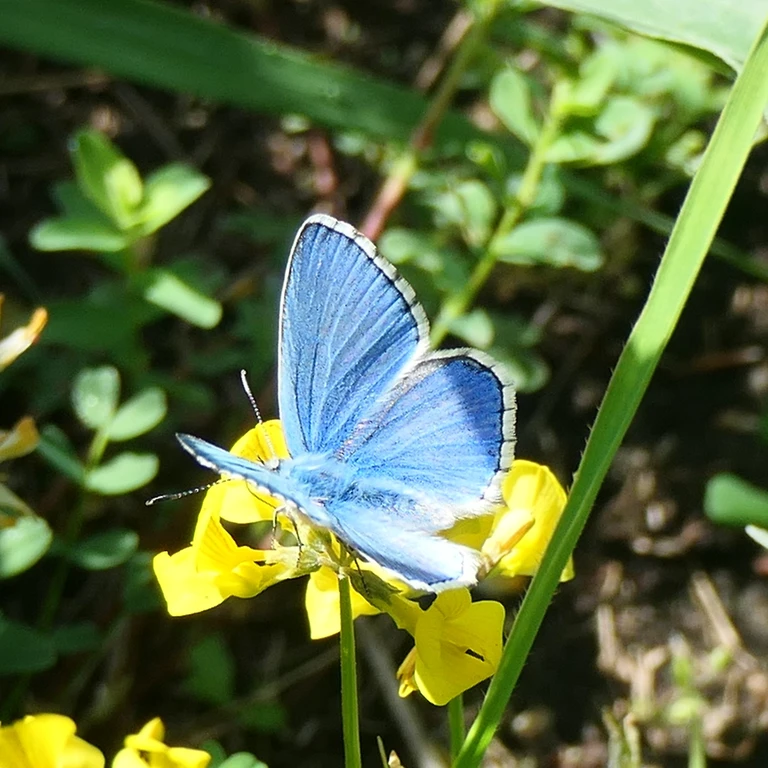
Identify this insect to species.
Lysandra bellargus
